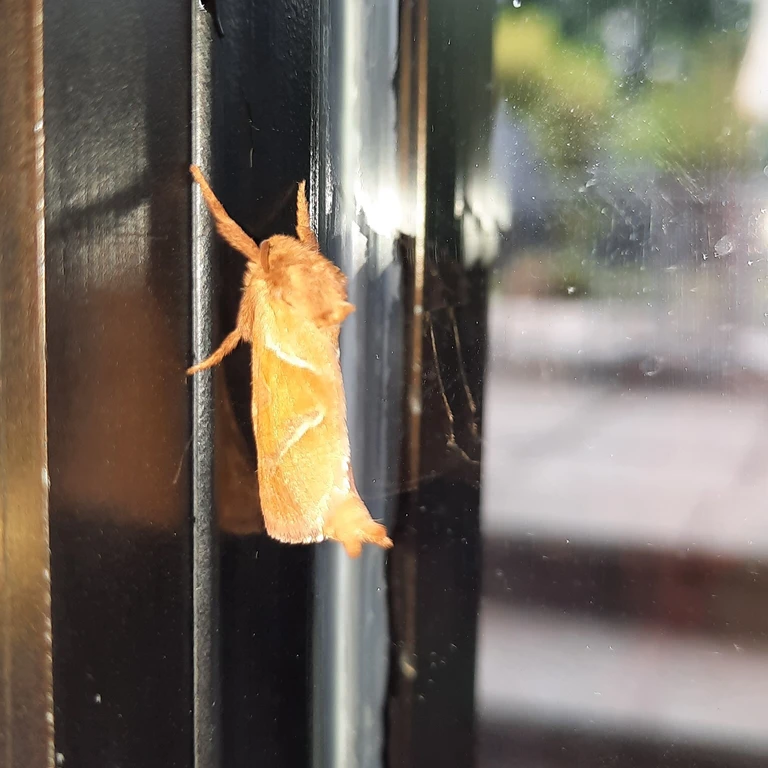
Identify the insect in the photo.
Triodia sylvina
